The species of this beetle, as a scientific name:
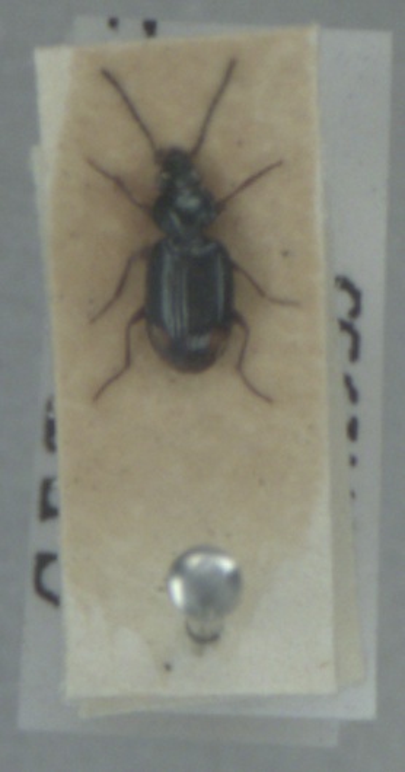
Bembidion biguttatum
